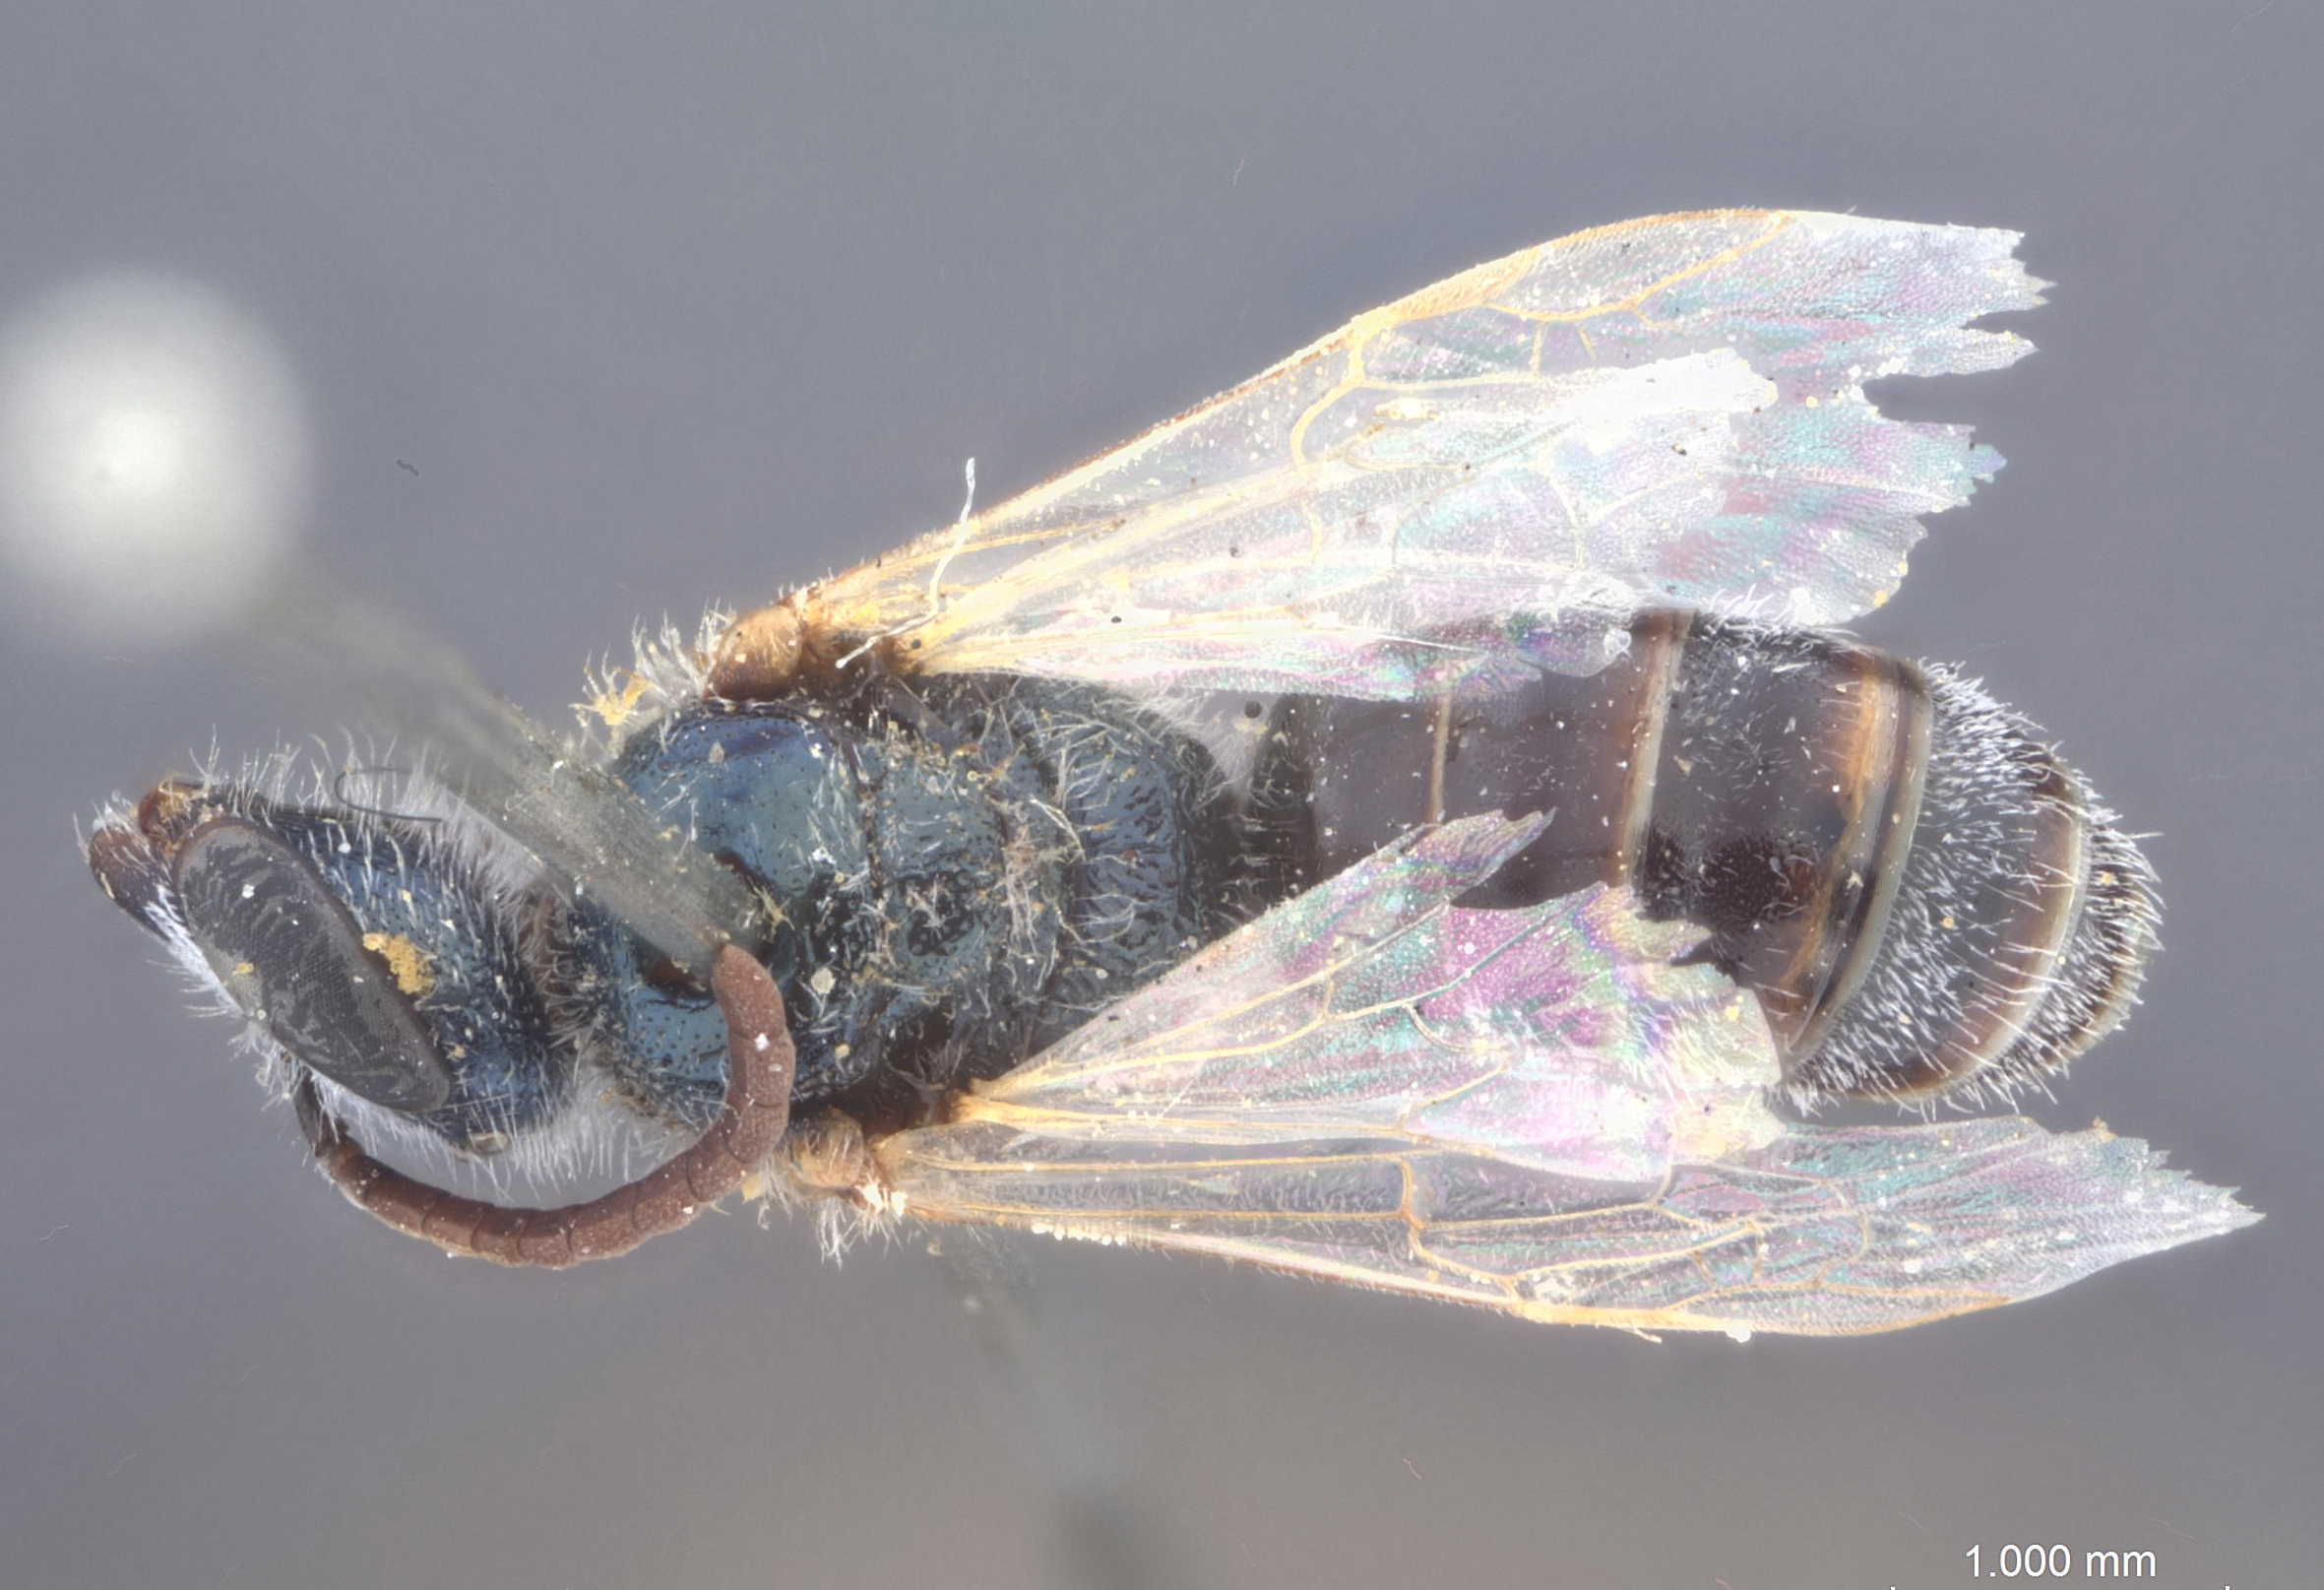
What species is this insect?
Halictus lactineus
